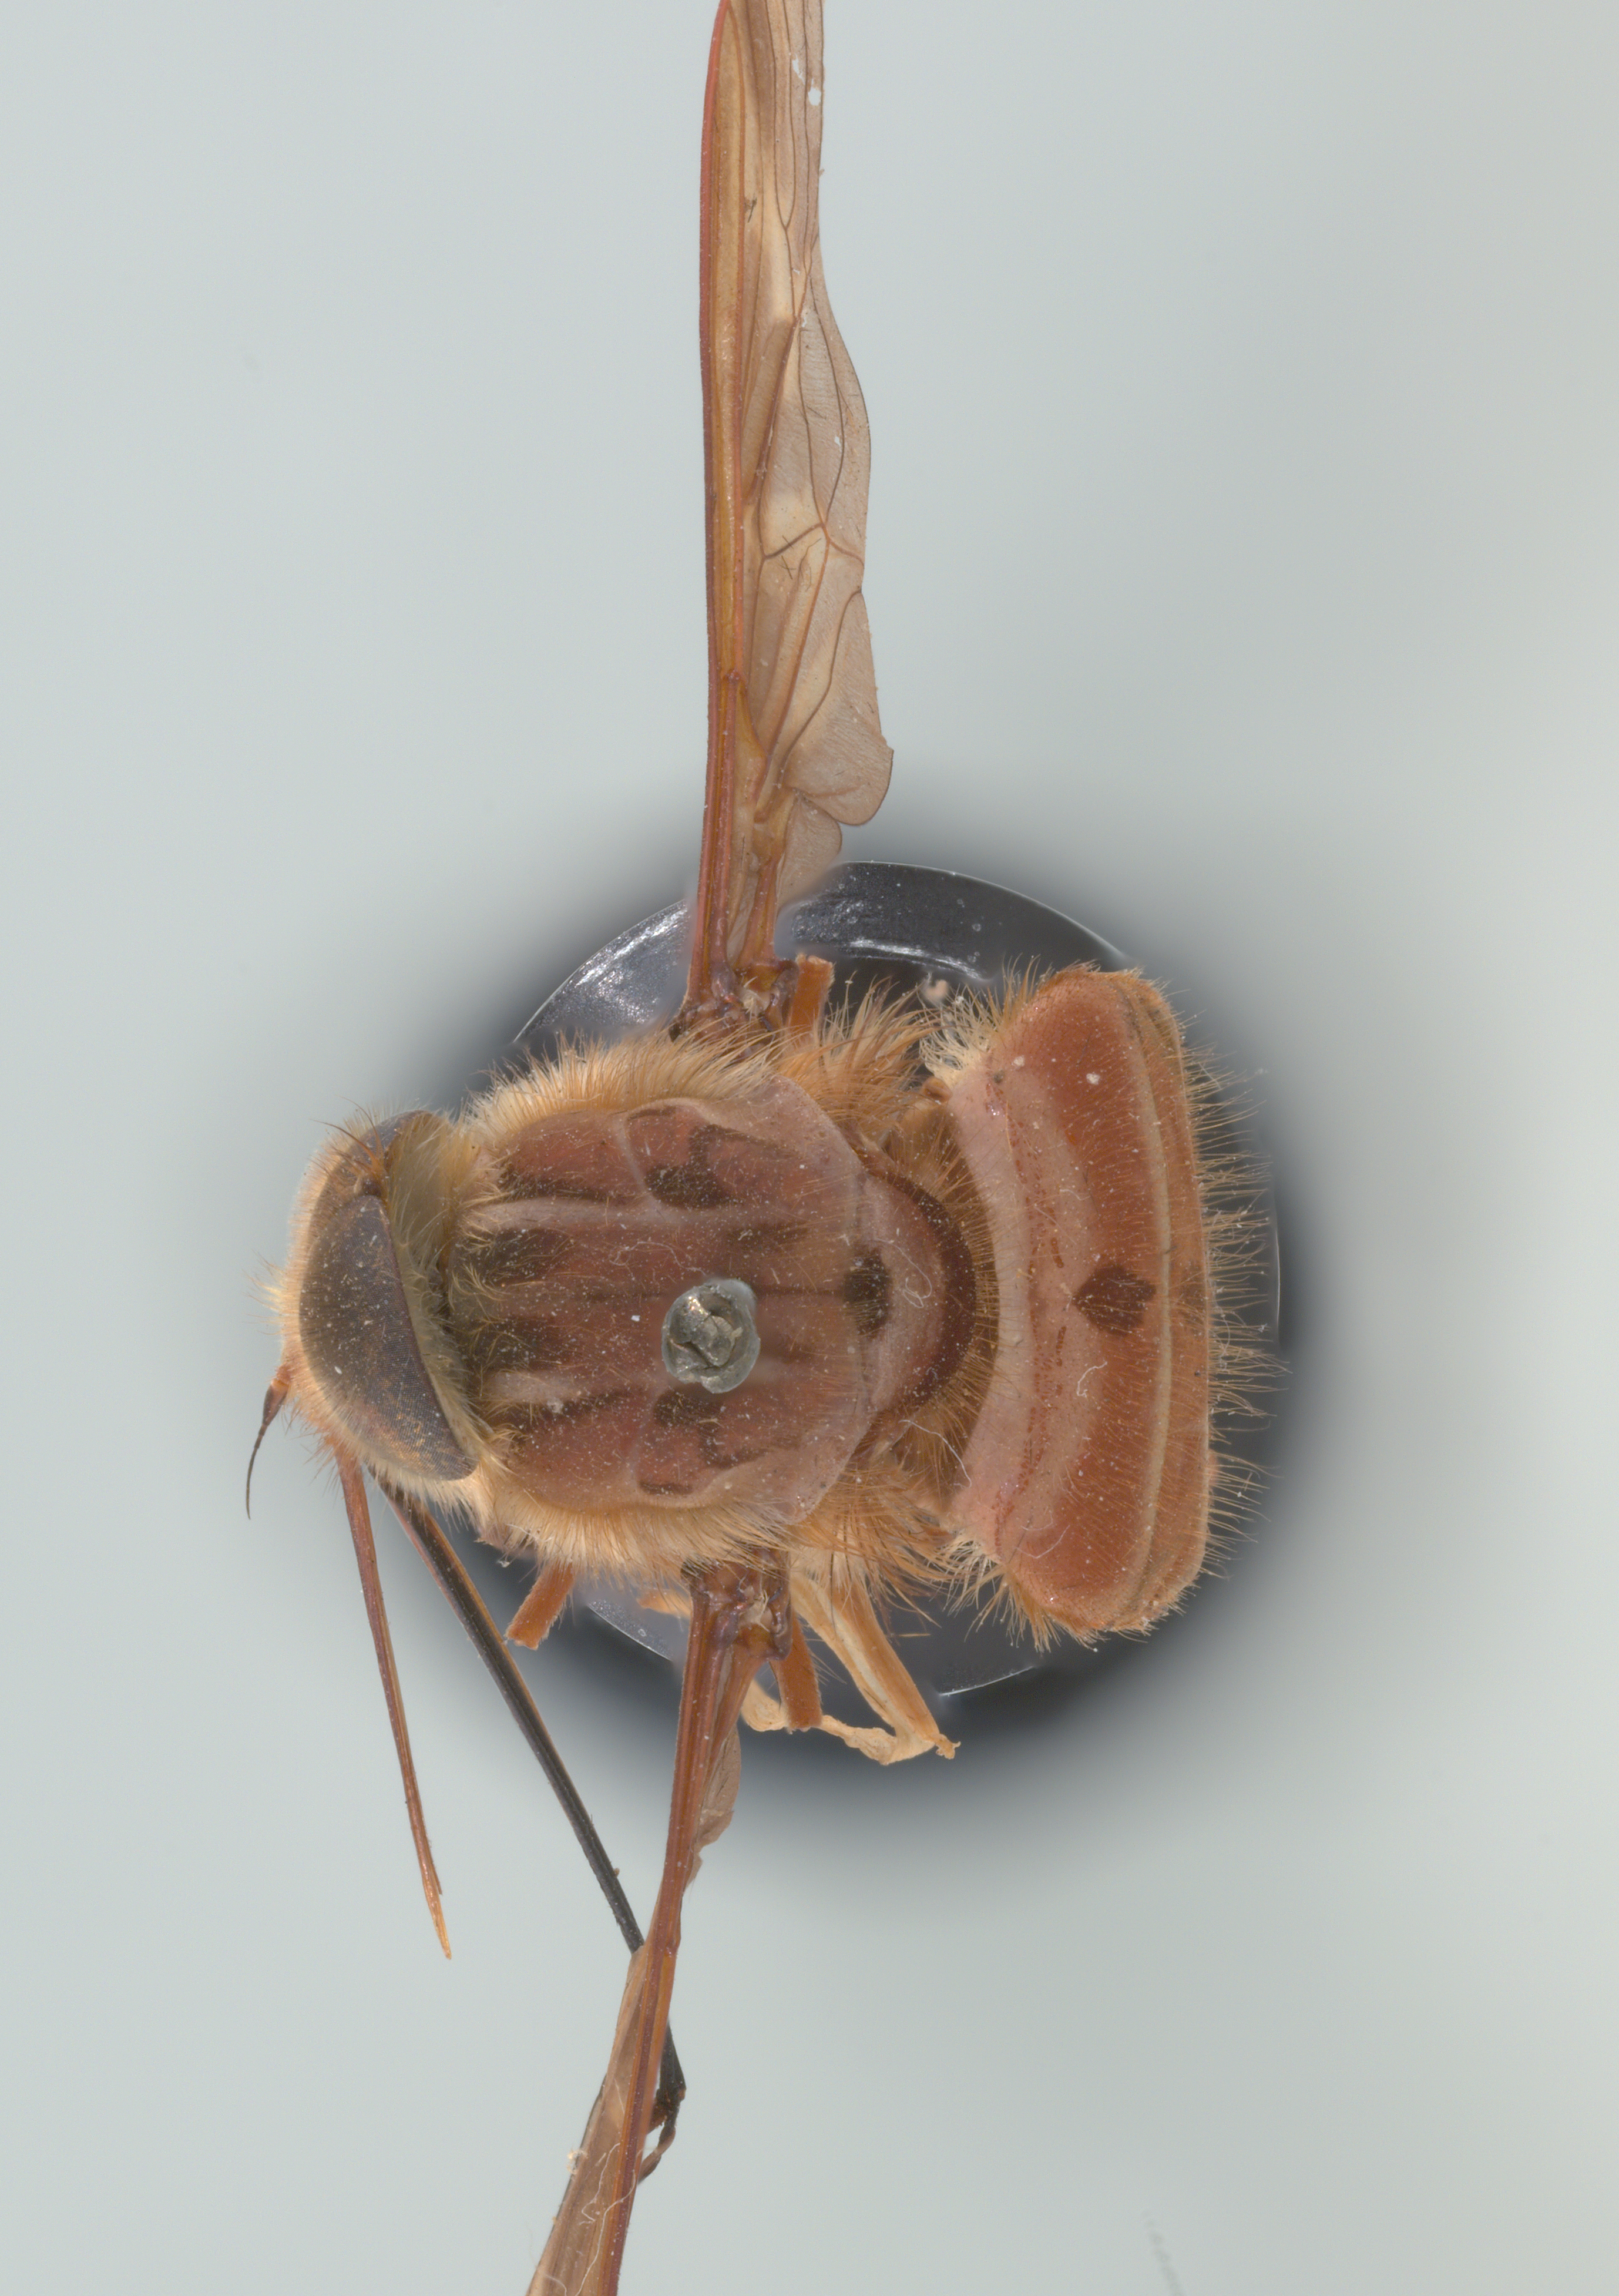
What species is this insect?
Hirmoneura nubipennis (also Trichophthalma nubipennis)
